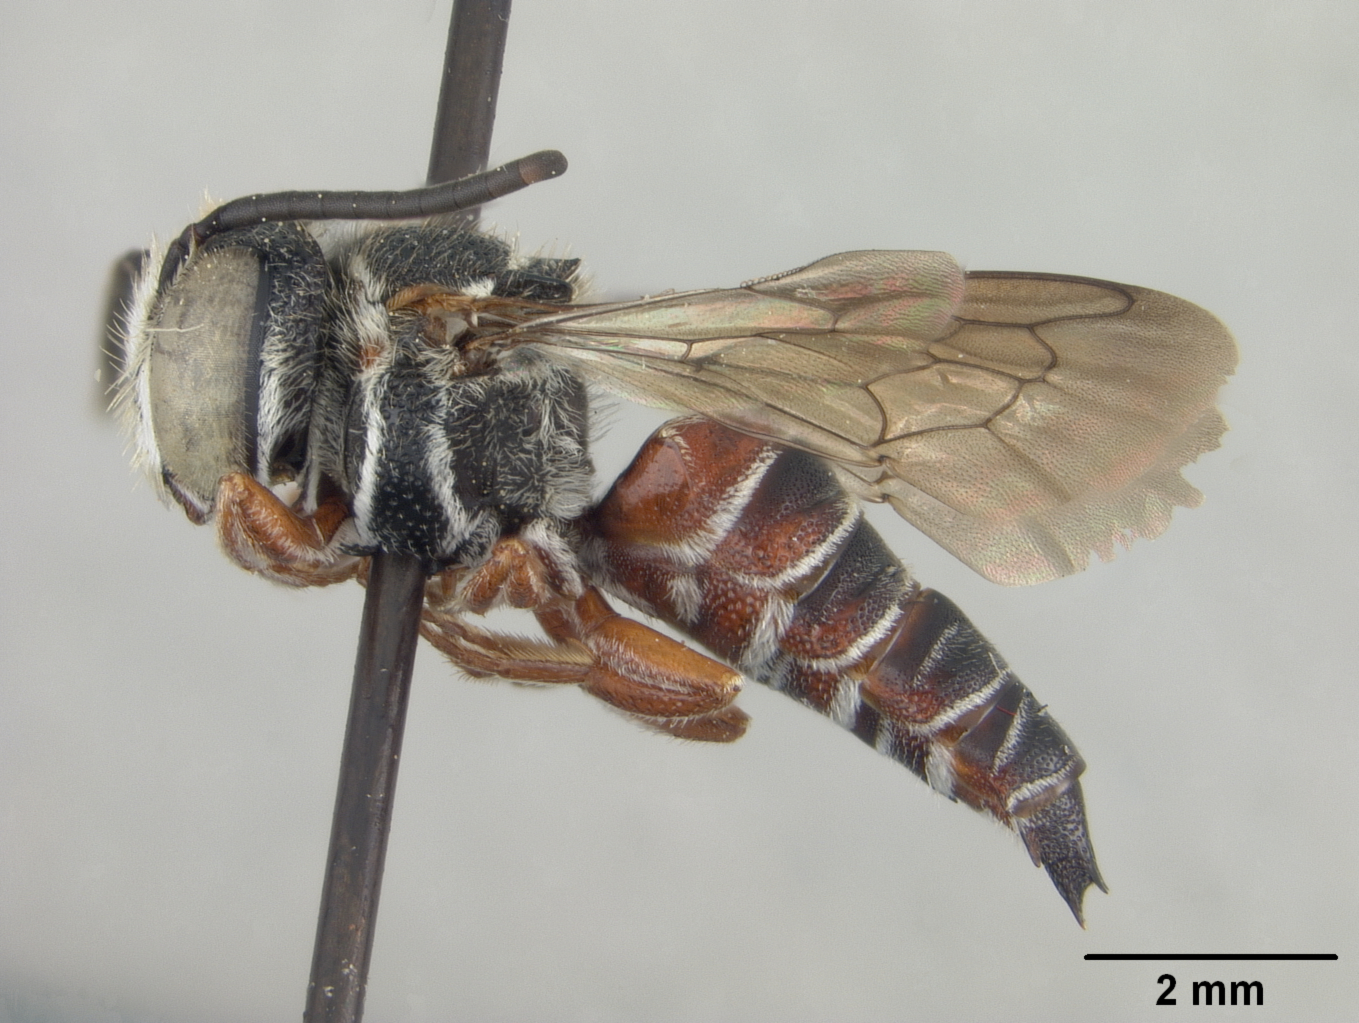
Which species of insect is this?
Coelioxys adani
